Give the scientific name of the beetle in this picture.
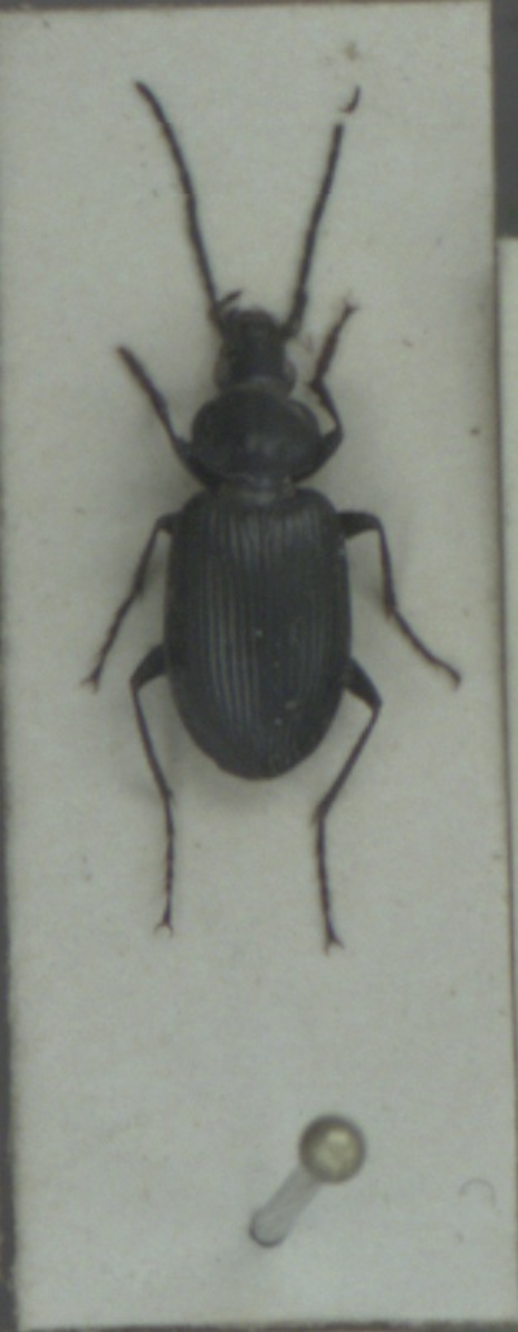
Agonum emarginatum
